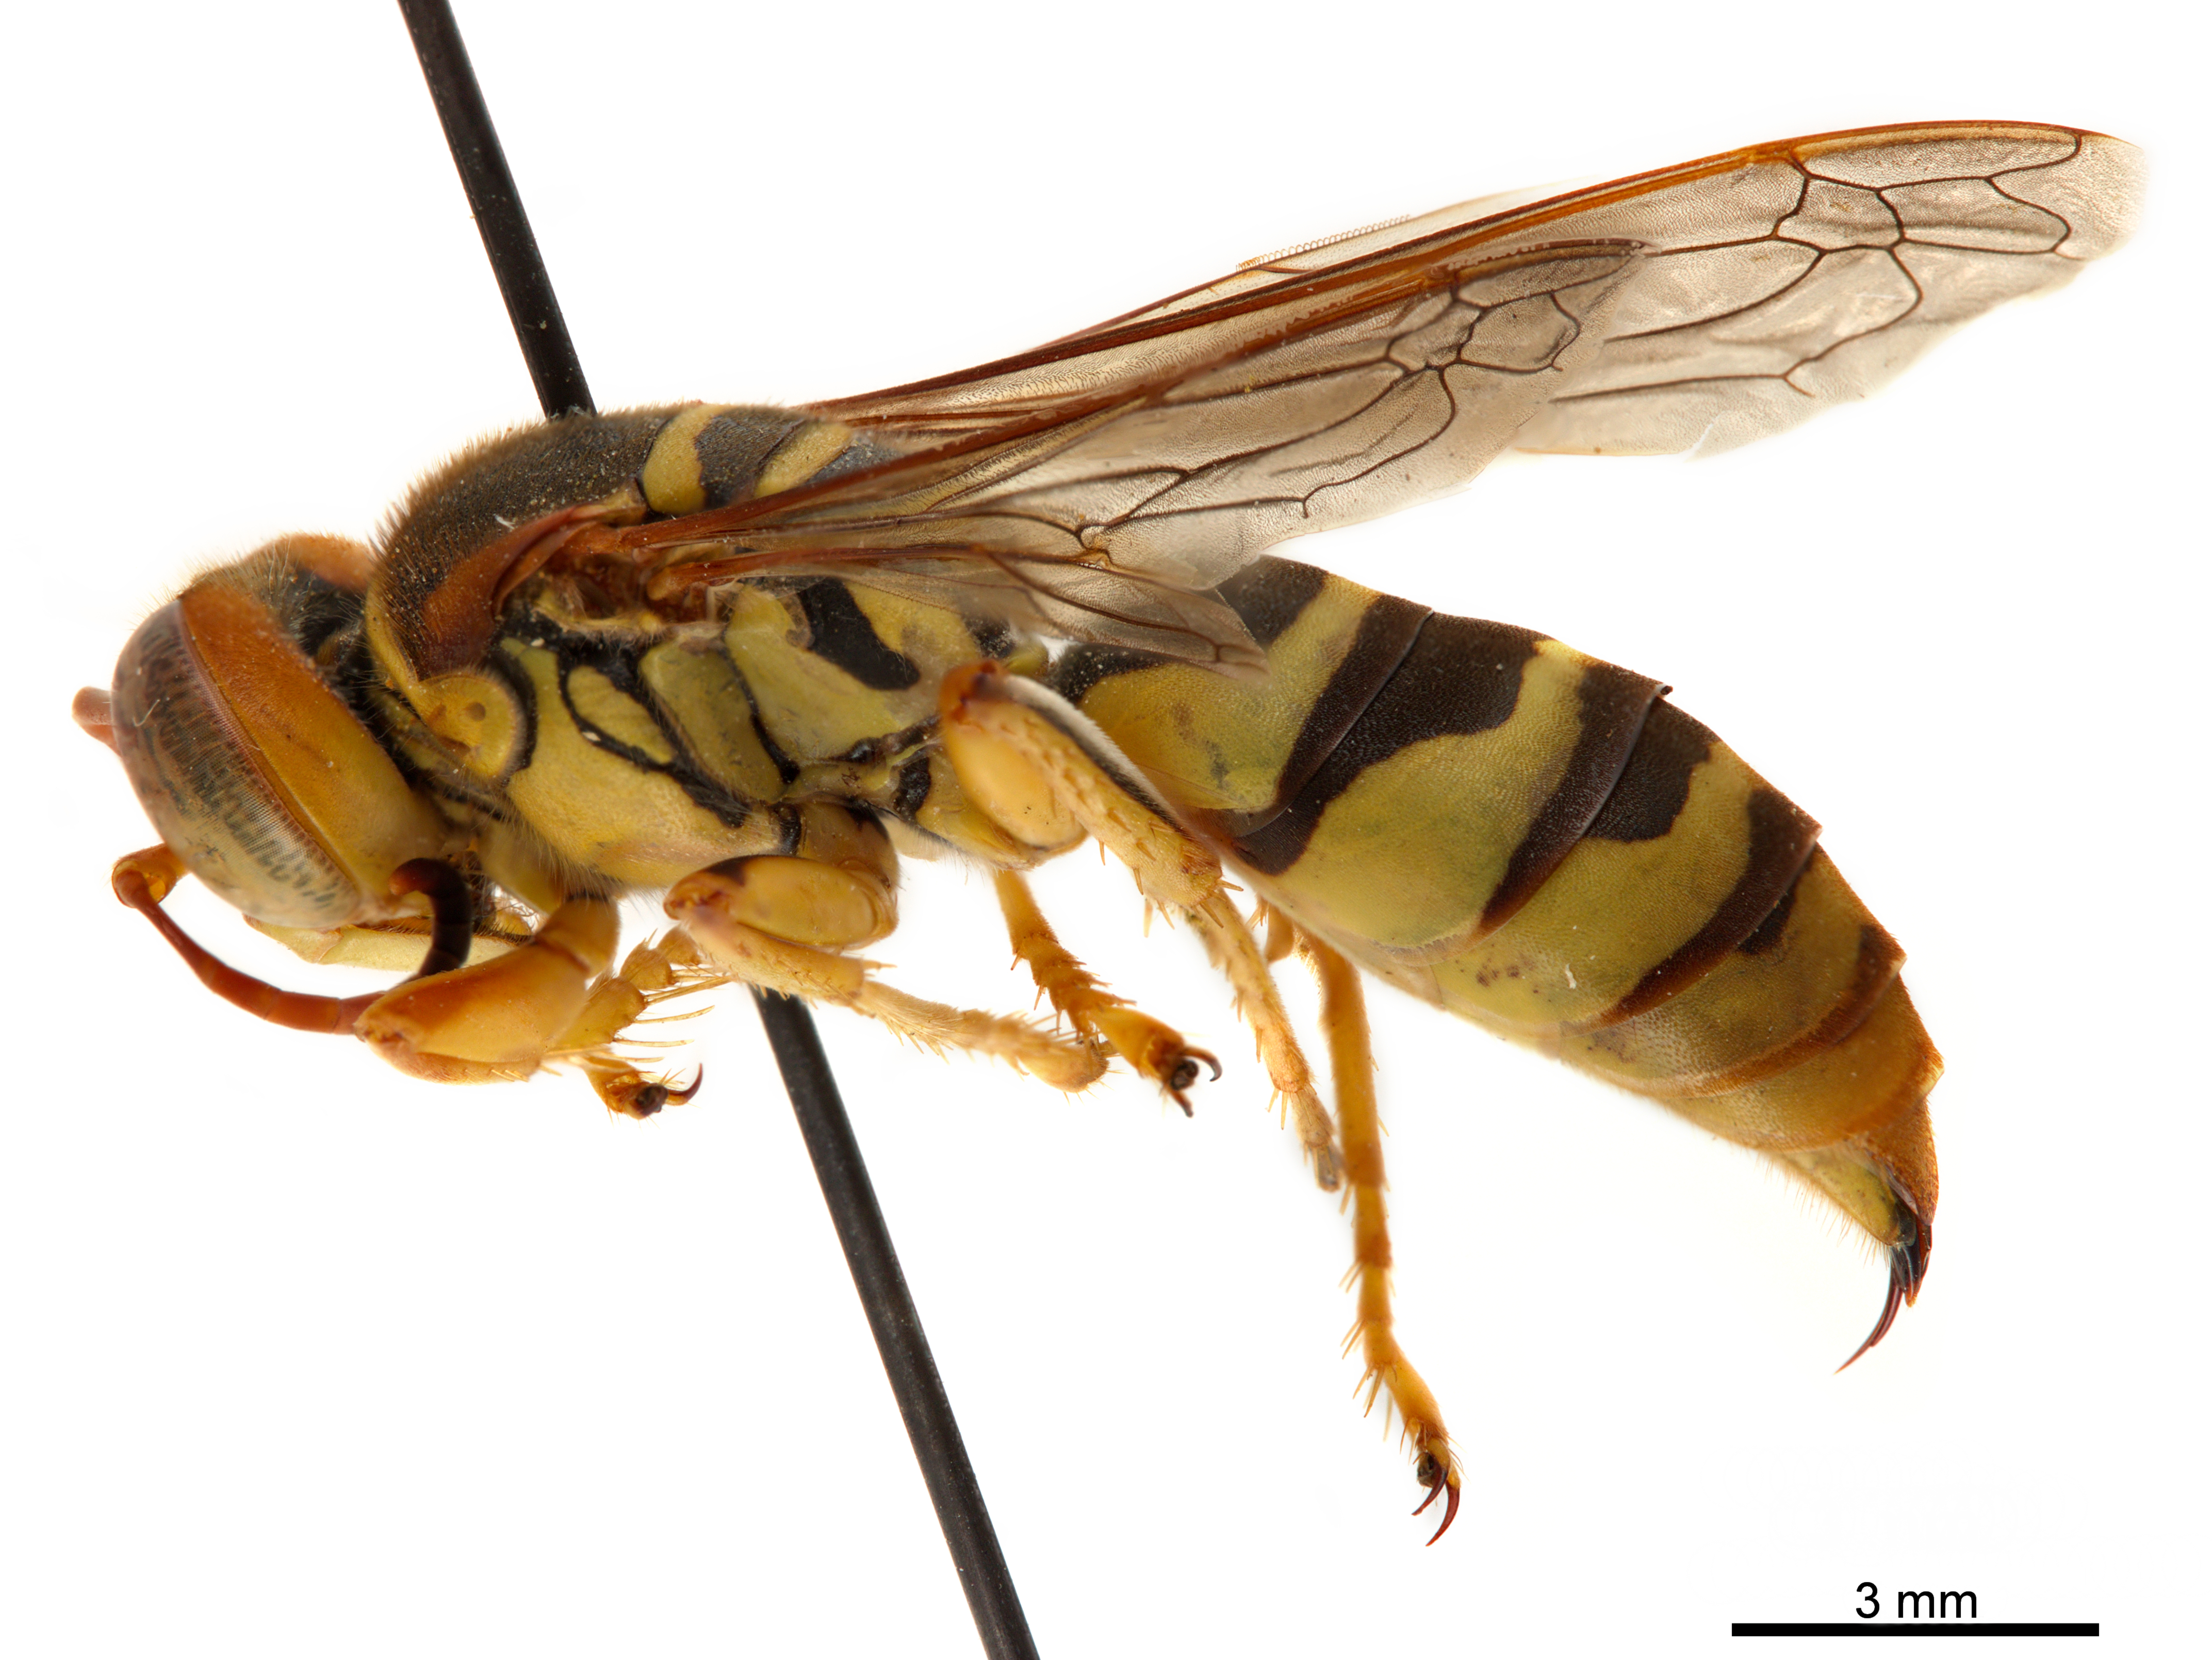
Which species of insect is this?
Rubrica nastuta
